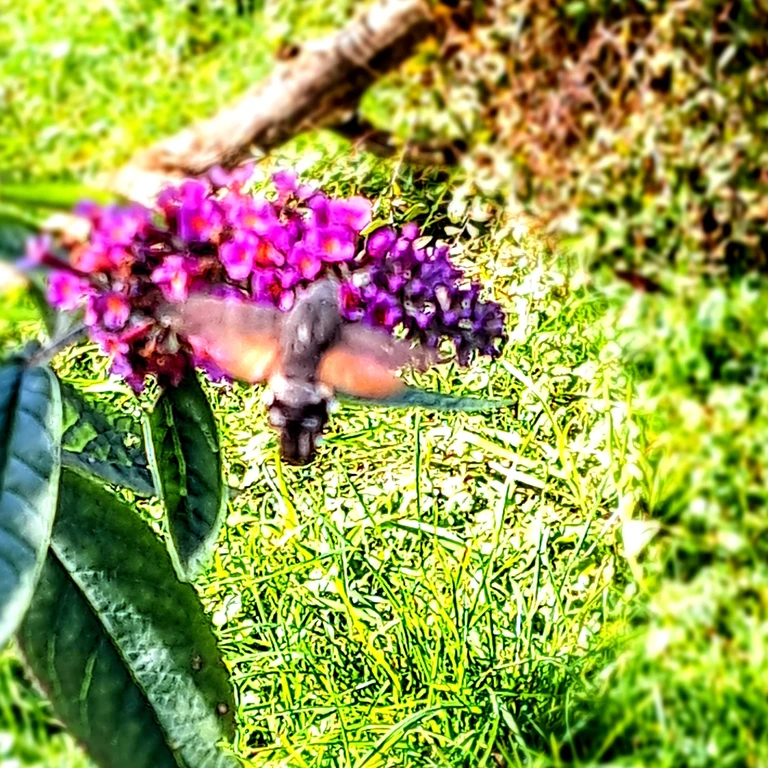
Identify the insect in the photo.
Macroglossum stellatarum
